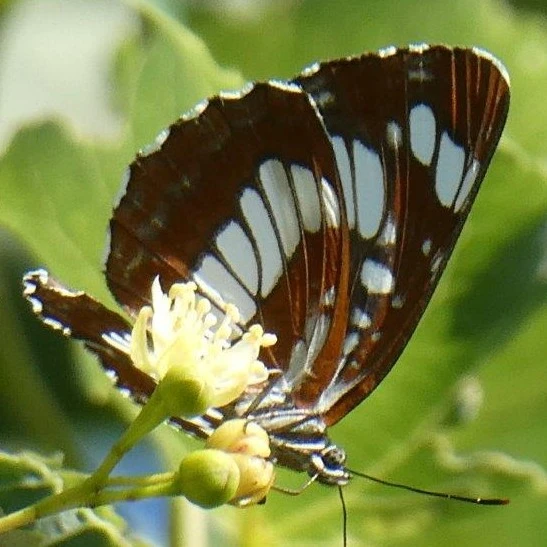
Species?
Neptis rivularis
